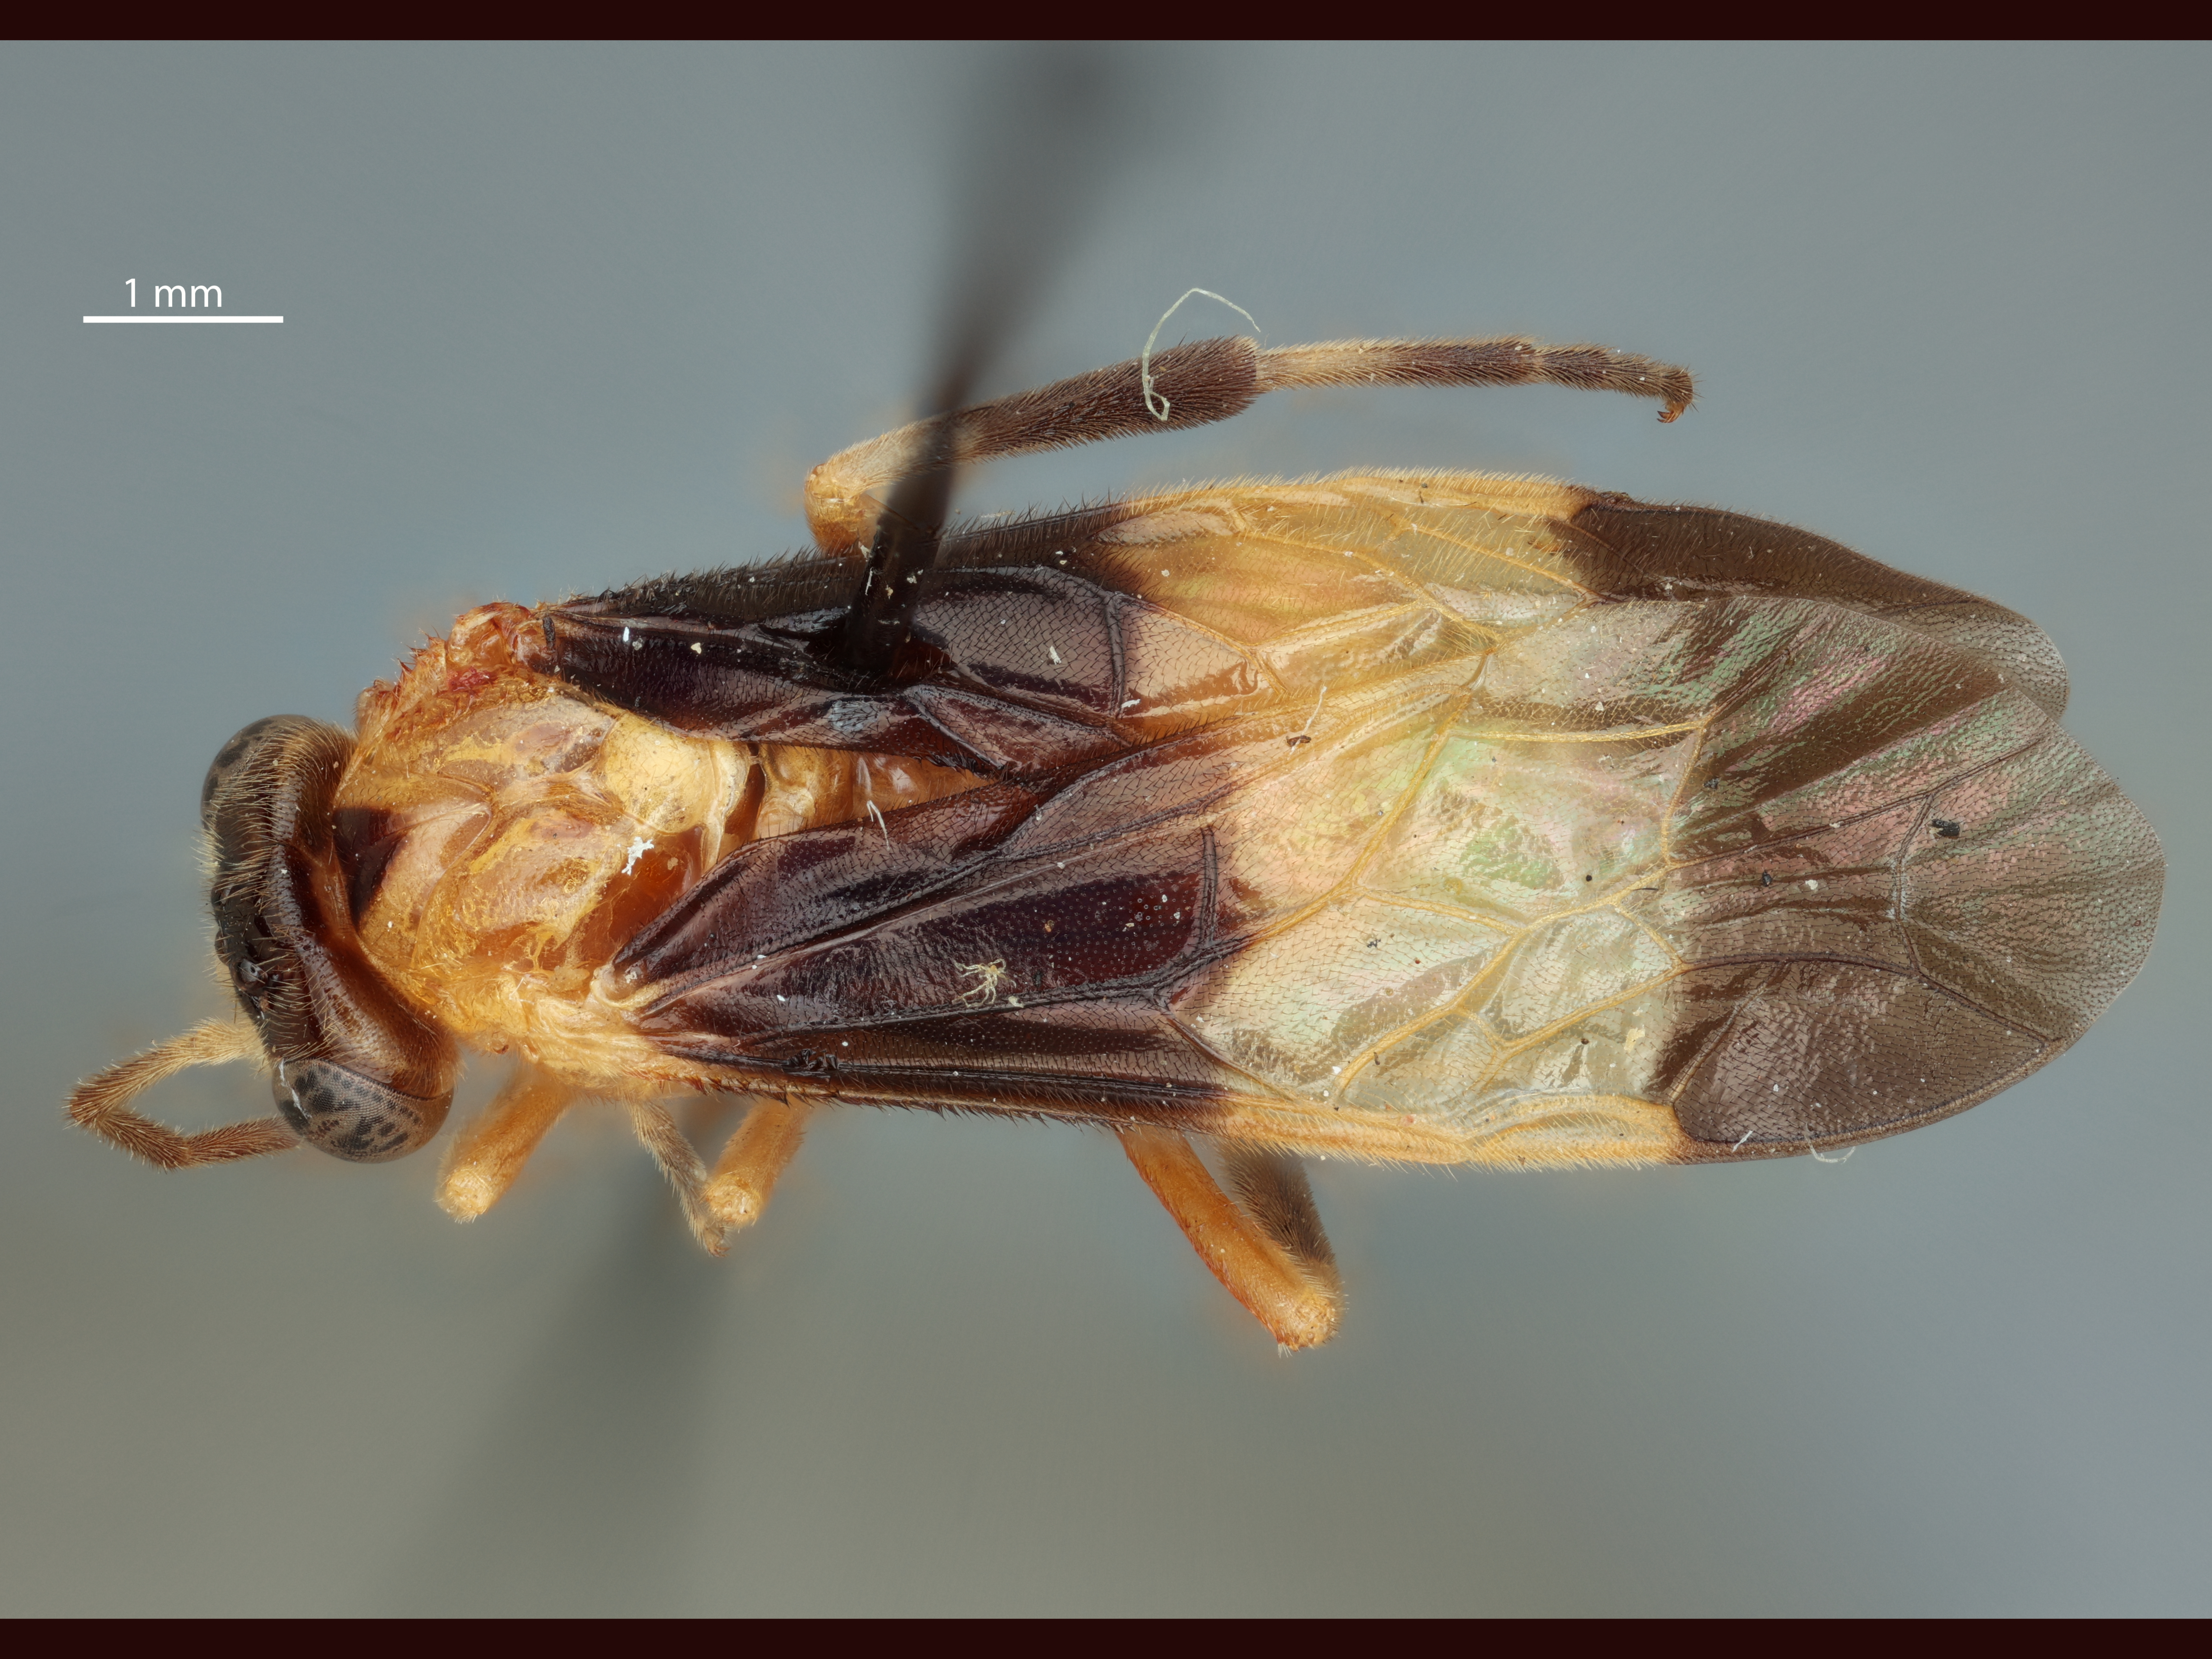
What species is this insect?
Waldheimia lucianocapellii
